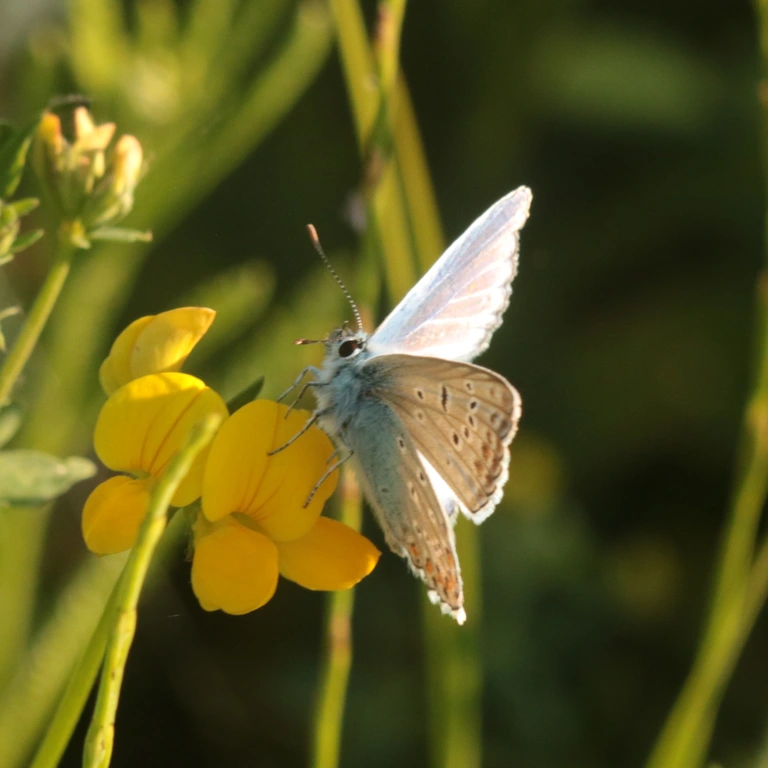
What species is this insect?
Polyommatus icarus
